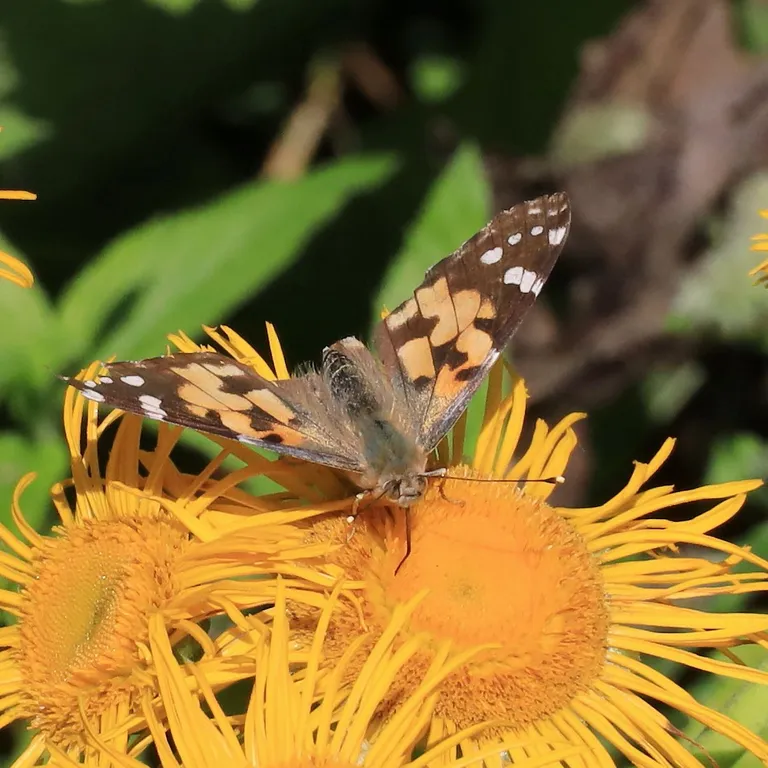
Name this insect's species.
Vanessa cardui
